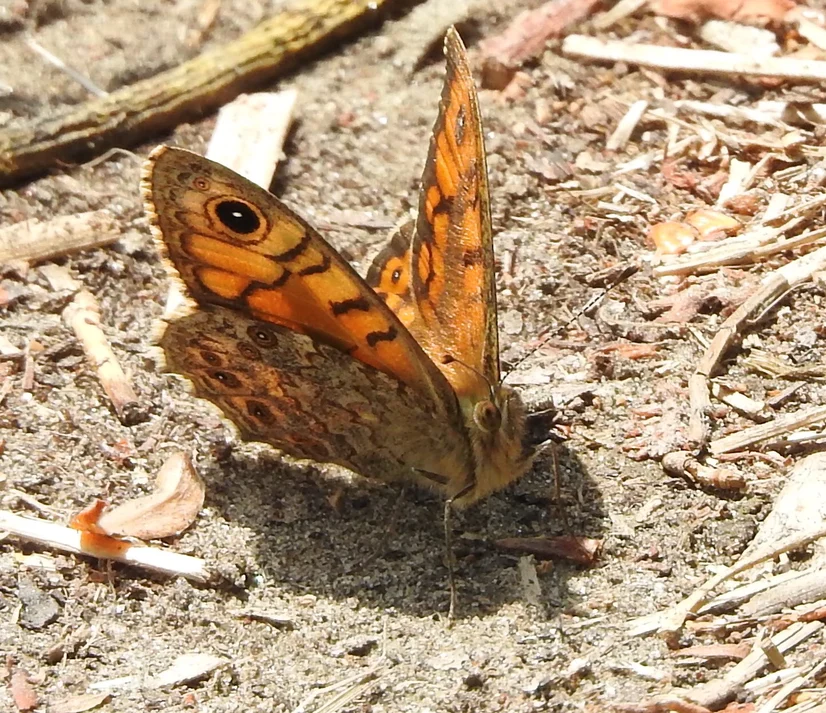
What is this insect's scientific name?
Lasiommata megera (also Pararge megera)
